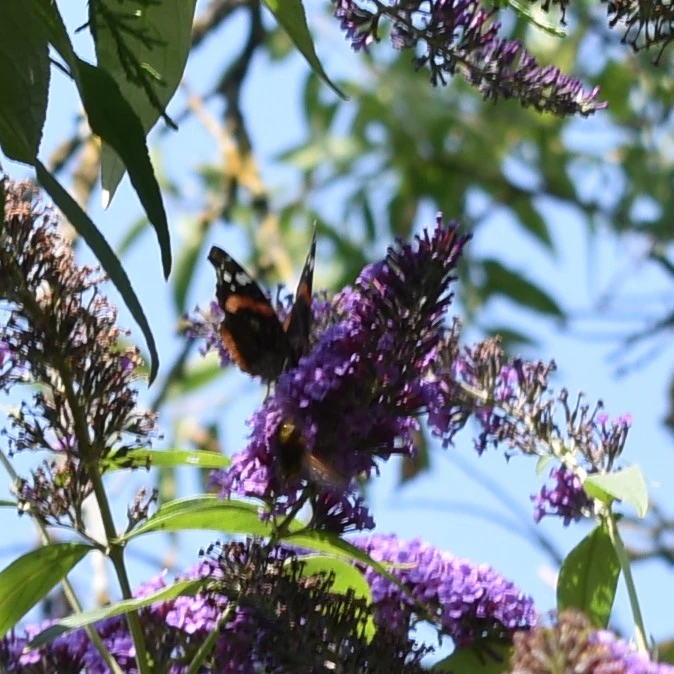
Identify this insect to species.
Vanessa atalanta
